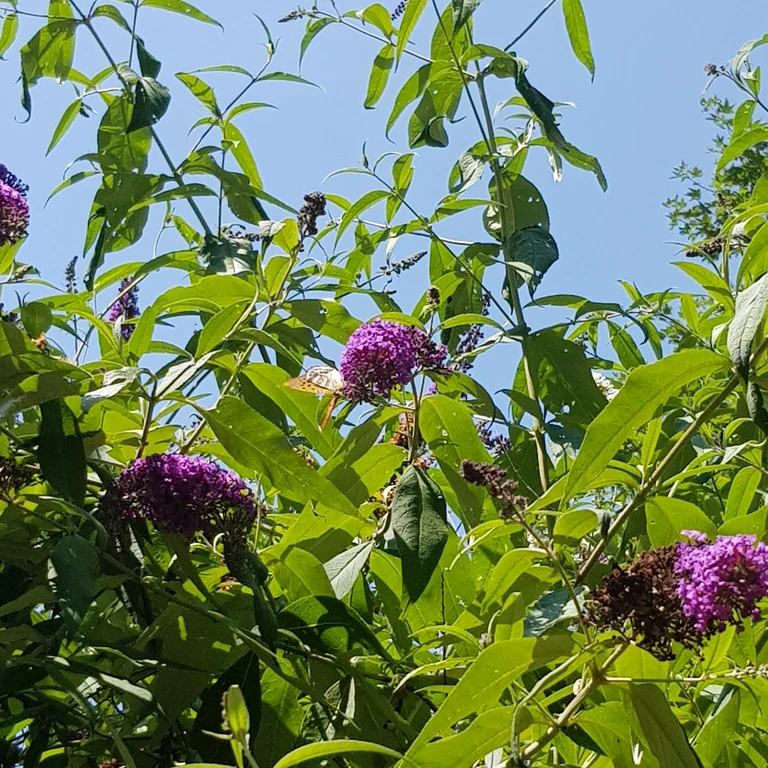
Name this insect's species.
Argynnis paphia
